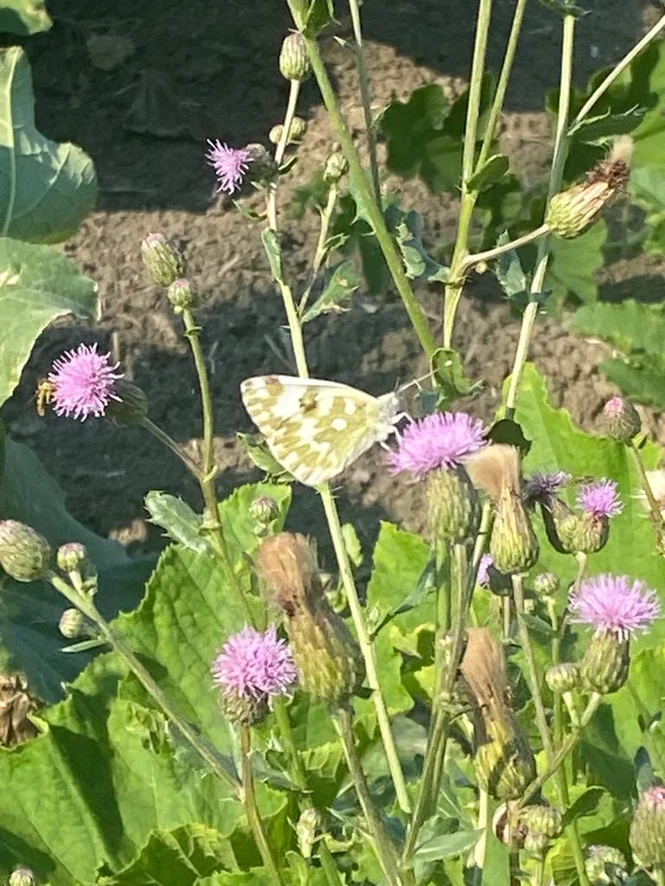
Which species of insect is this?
Pontia edusa
